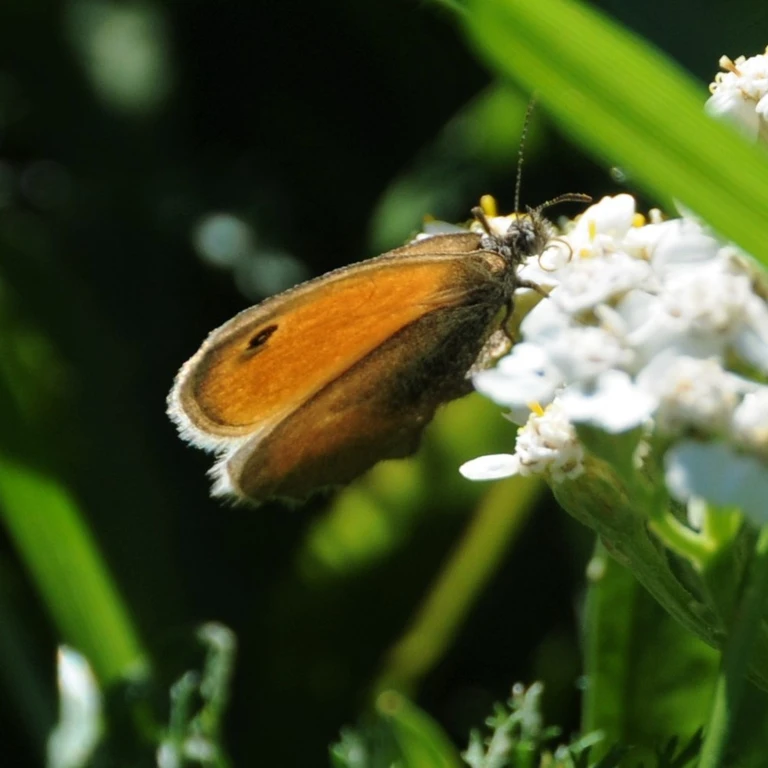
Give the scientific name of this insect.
Coenonympha pamphilus
